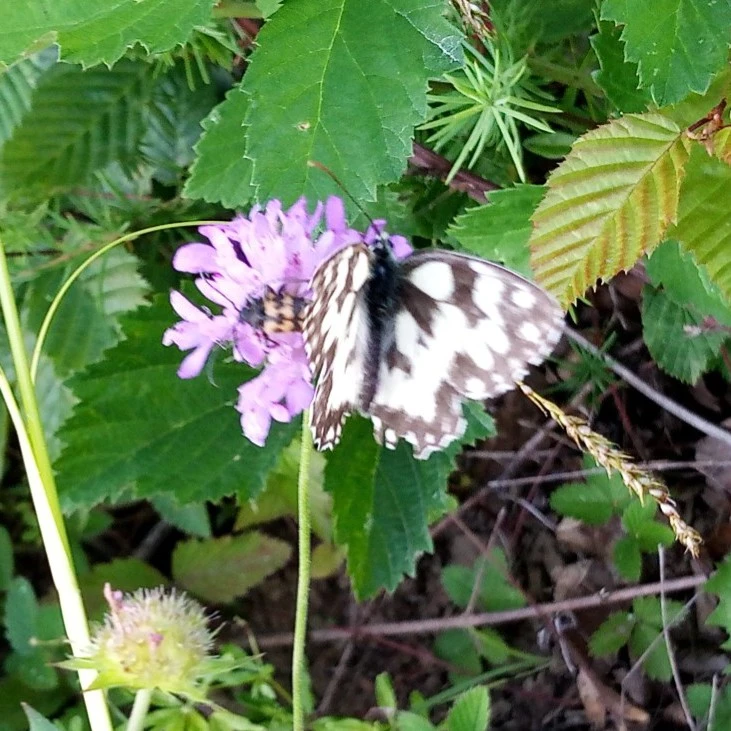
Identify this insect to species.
Melanargia galathea
